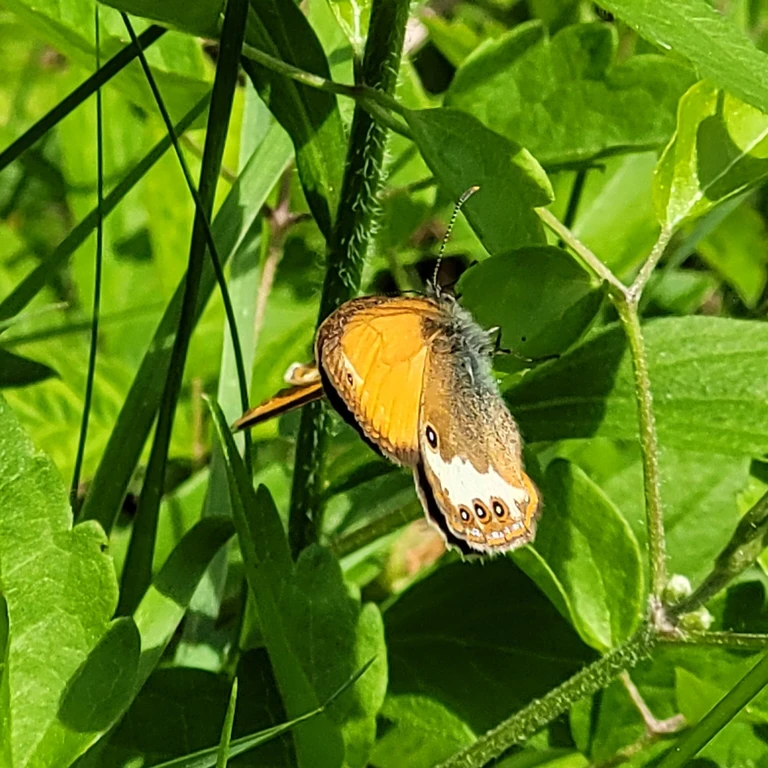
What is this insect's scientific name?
Coenonympha arcania
